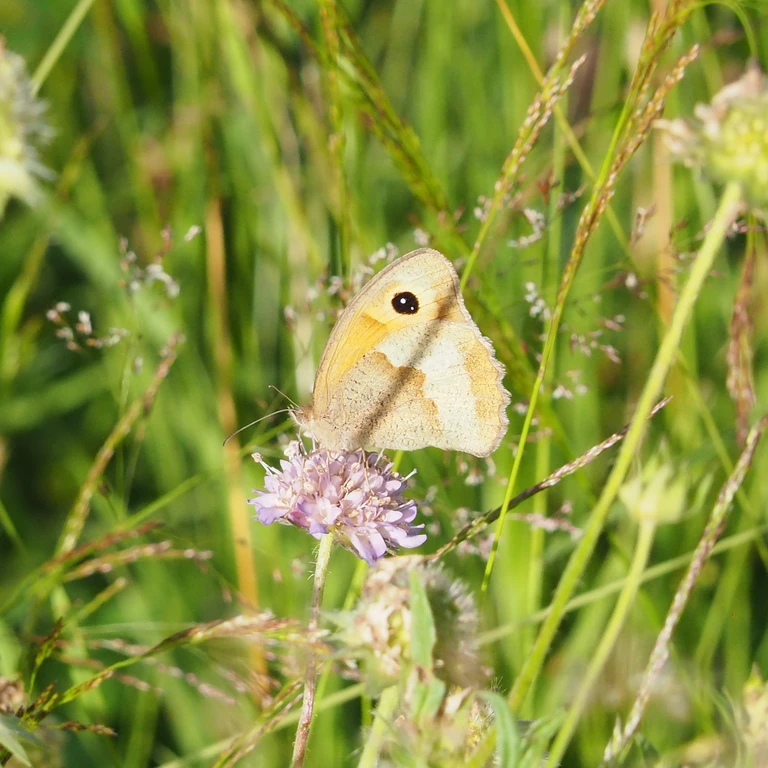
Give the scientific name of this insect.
Maniola jurtina
